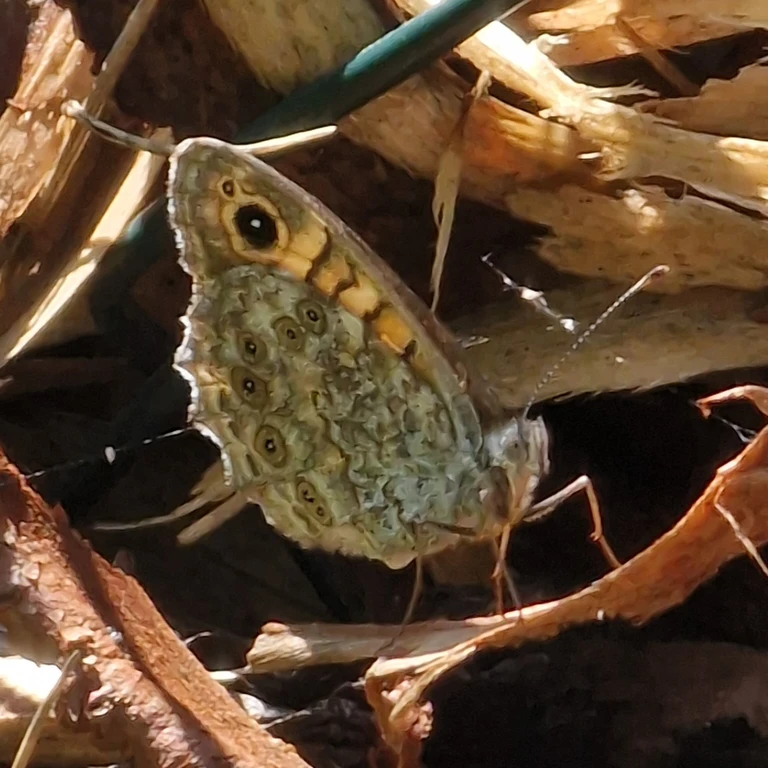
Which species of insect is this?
Lasiommata megera (also Pararge megera)
